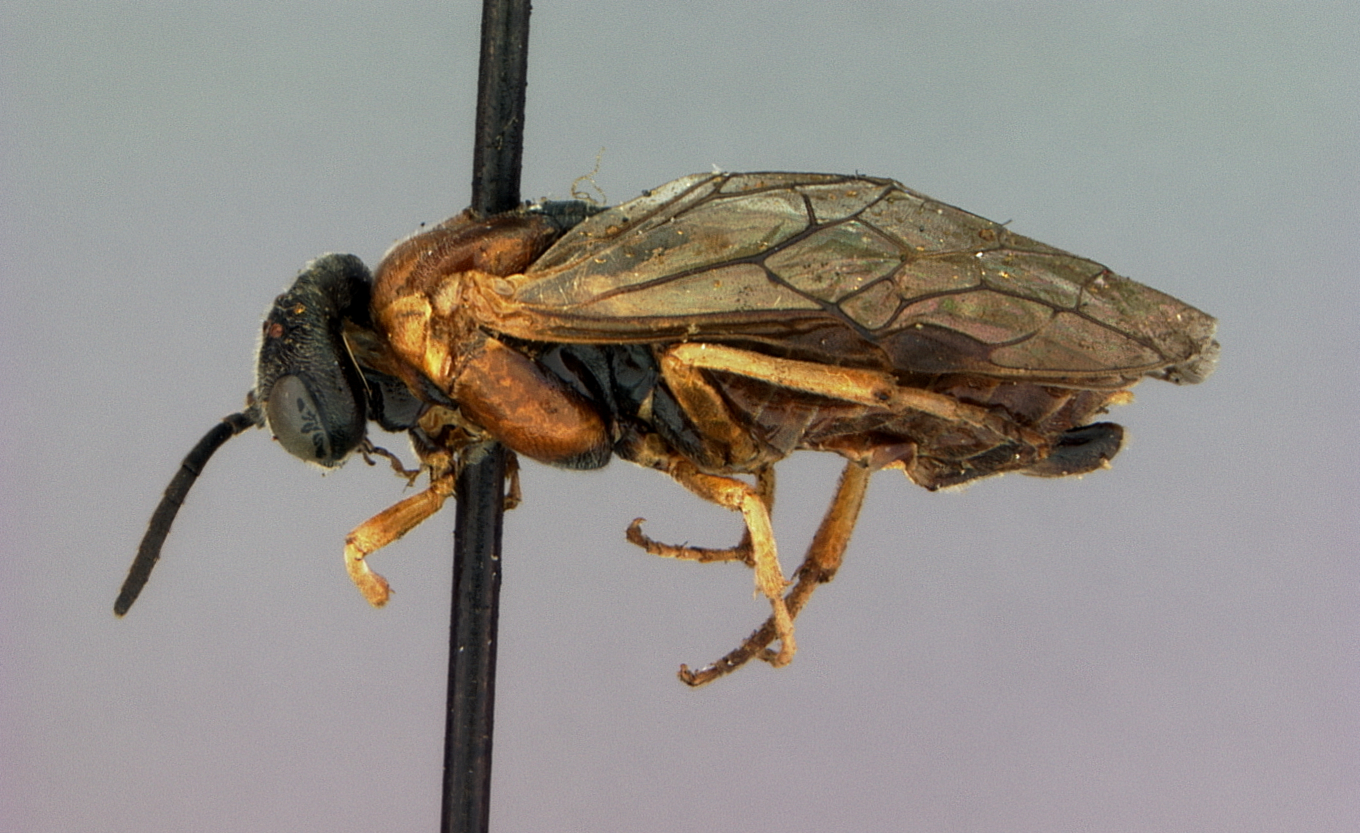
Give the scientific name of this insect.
Phrontosoma usta
